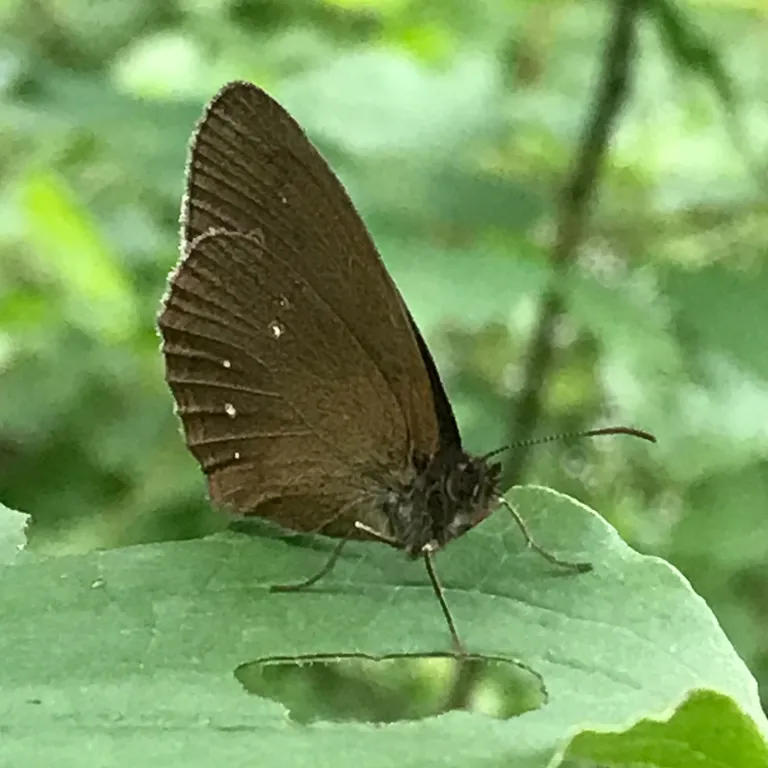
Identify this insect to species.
Aphantopus hyperantus
